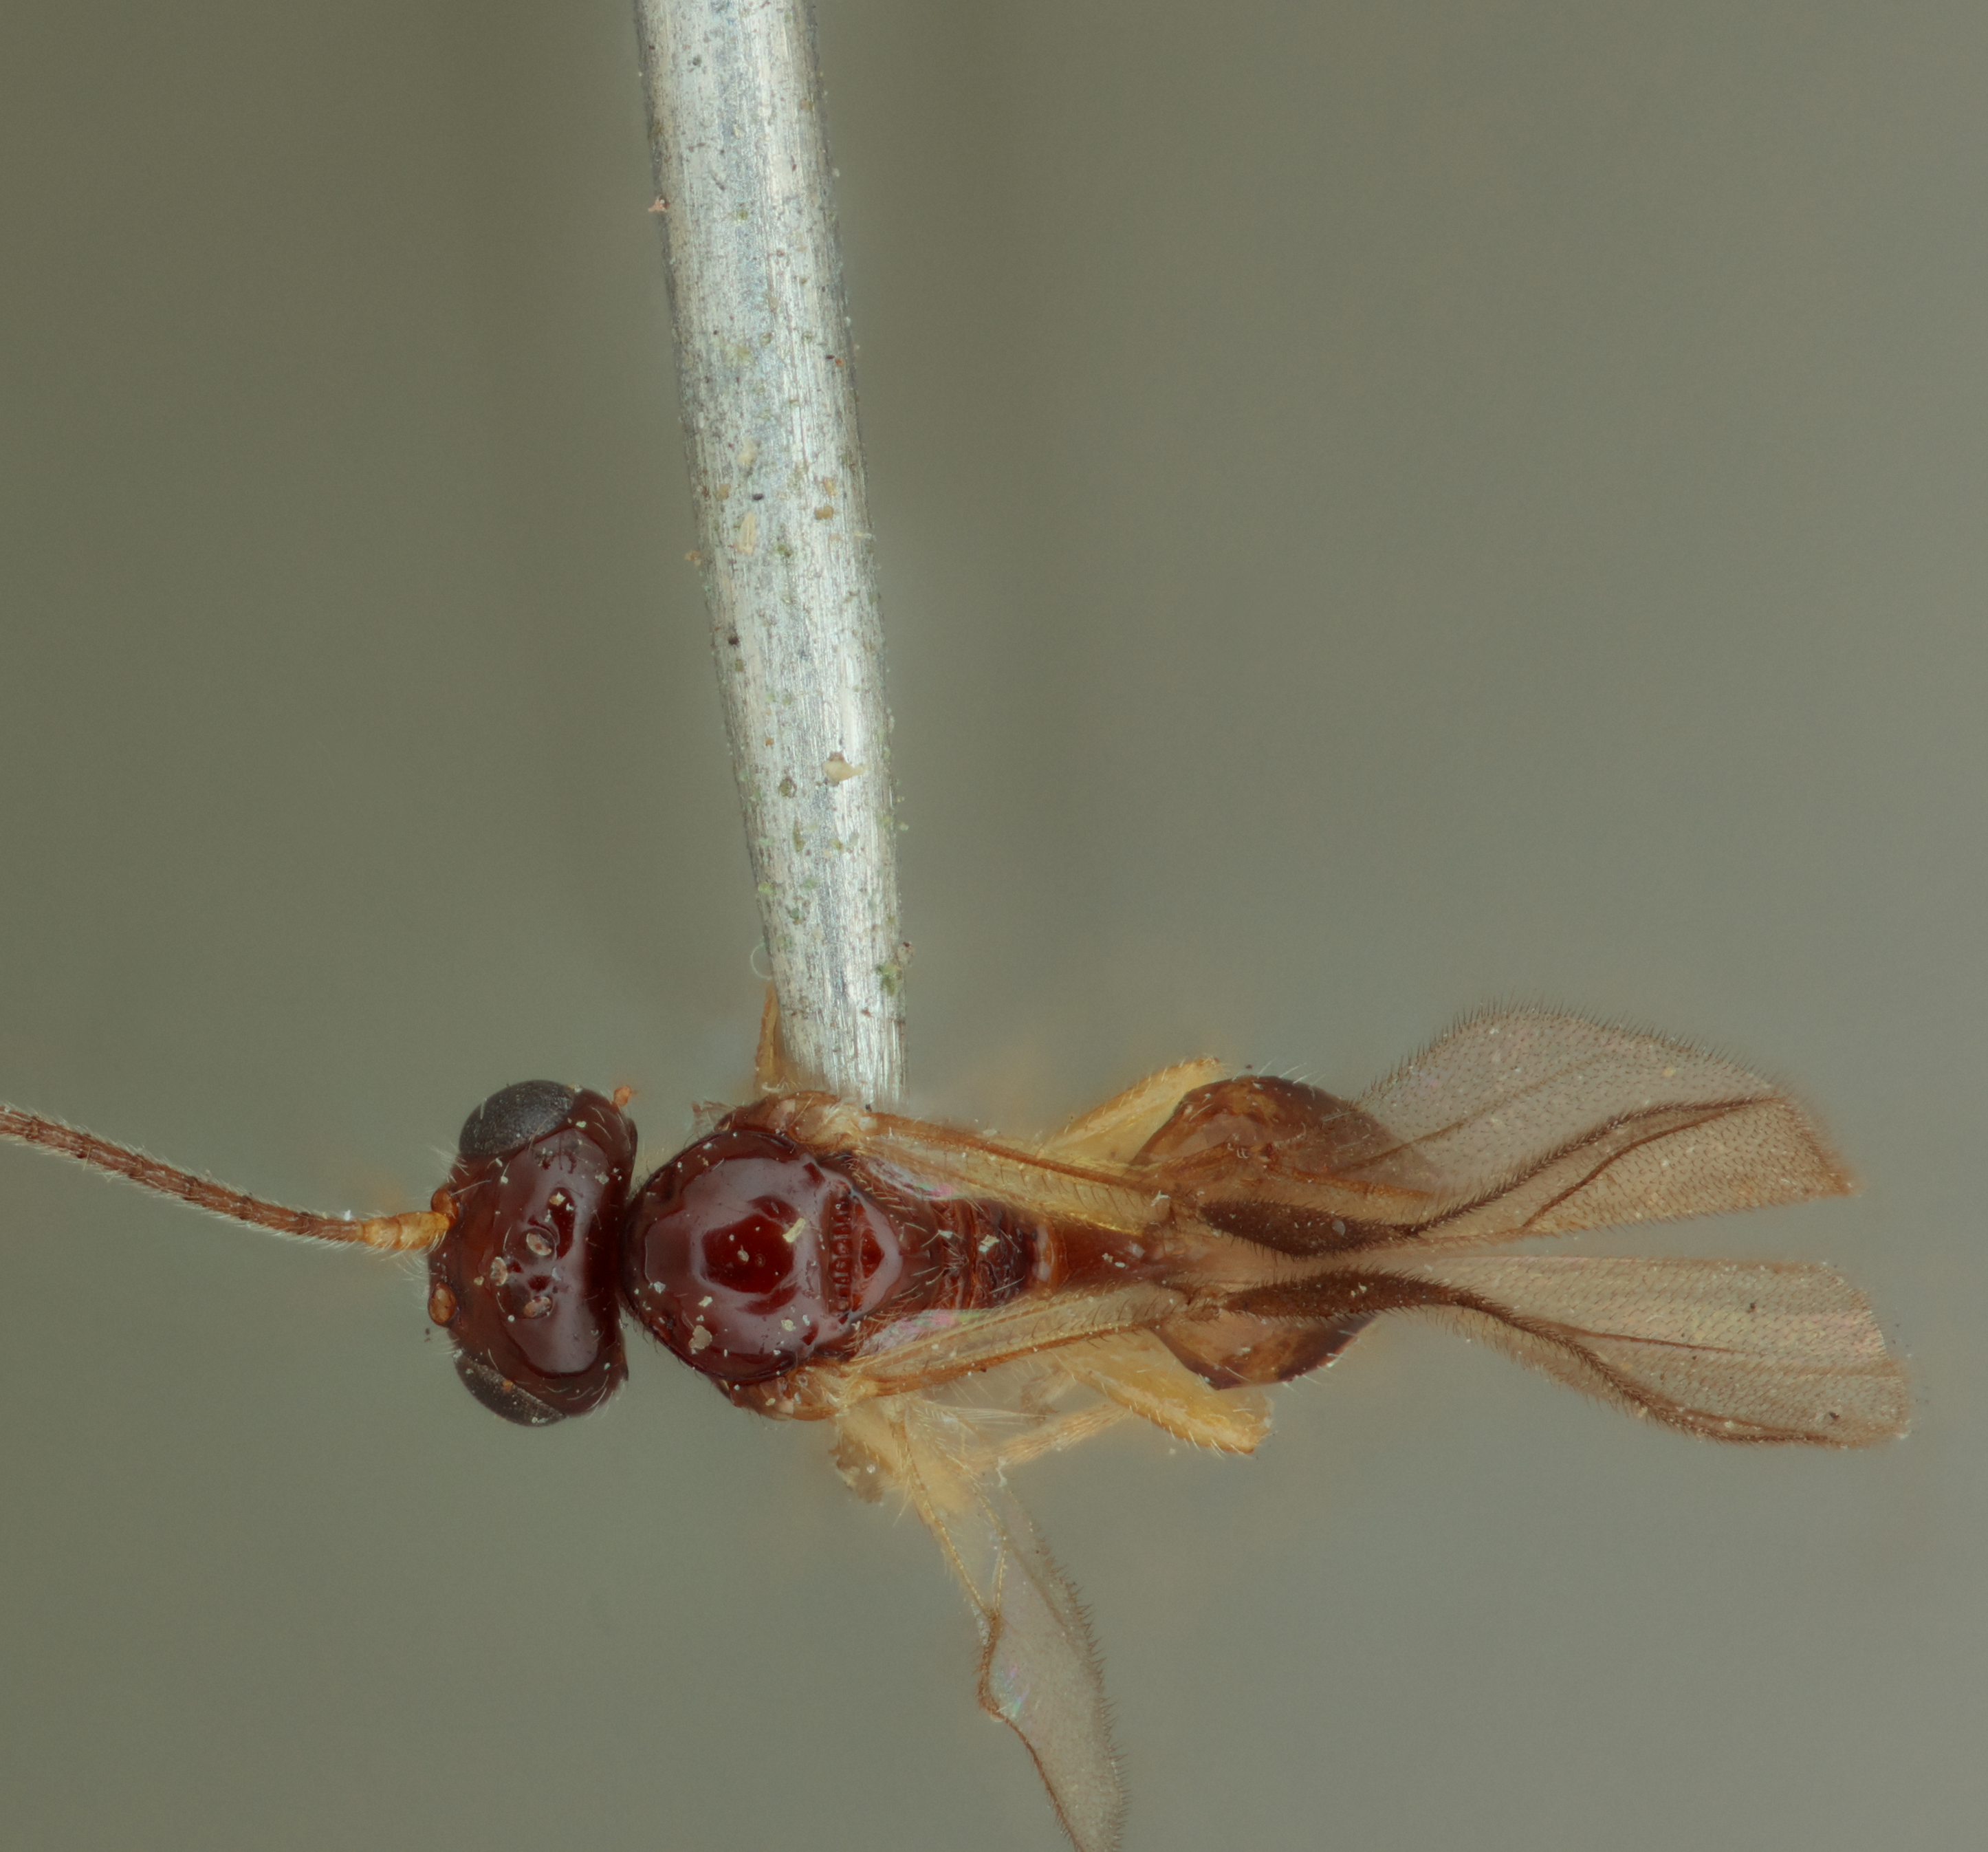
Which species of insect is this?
Opius striatoides
